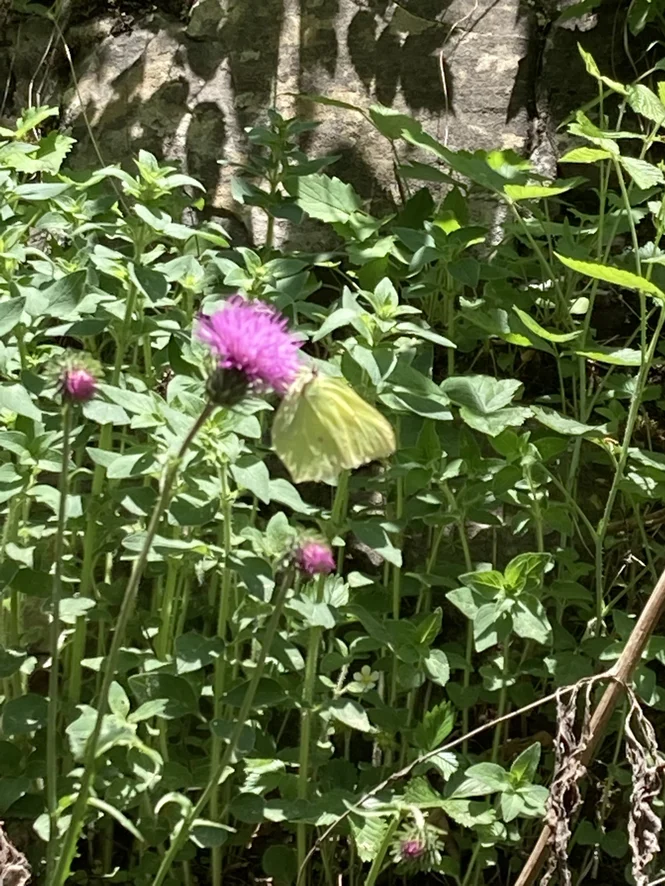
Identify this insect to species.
Gonepteryx rhamni
